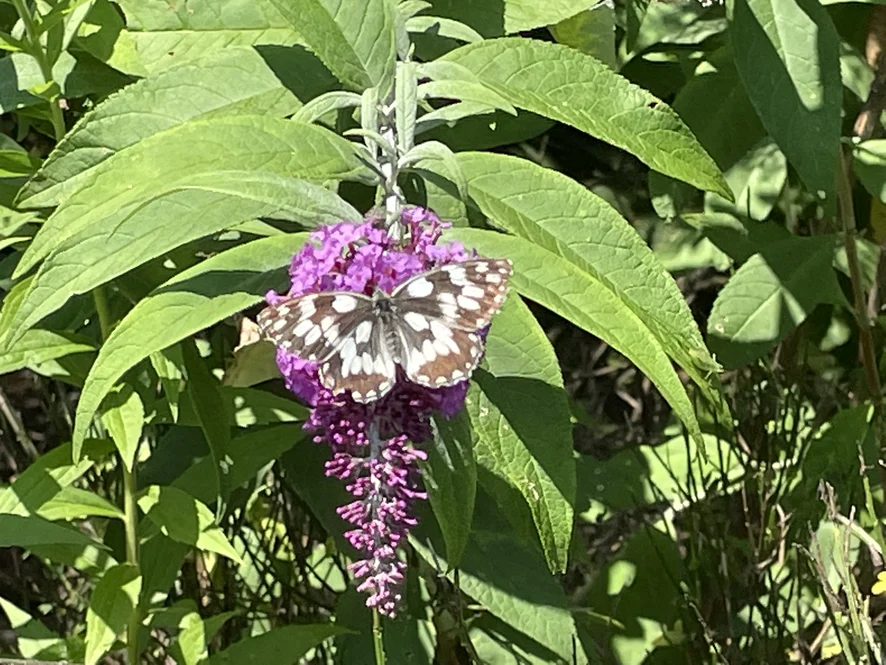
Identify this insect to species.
Melanargia galathea
